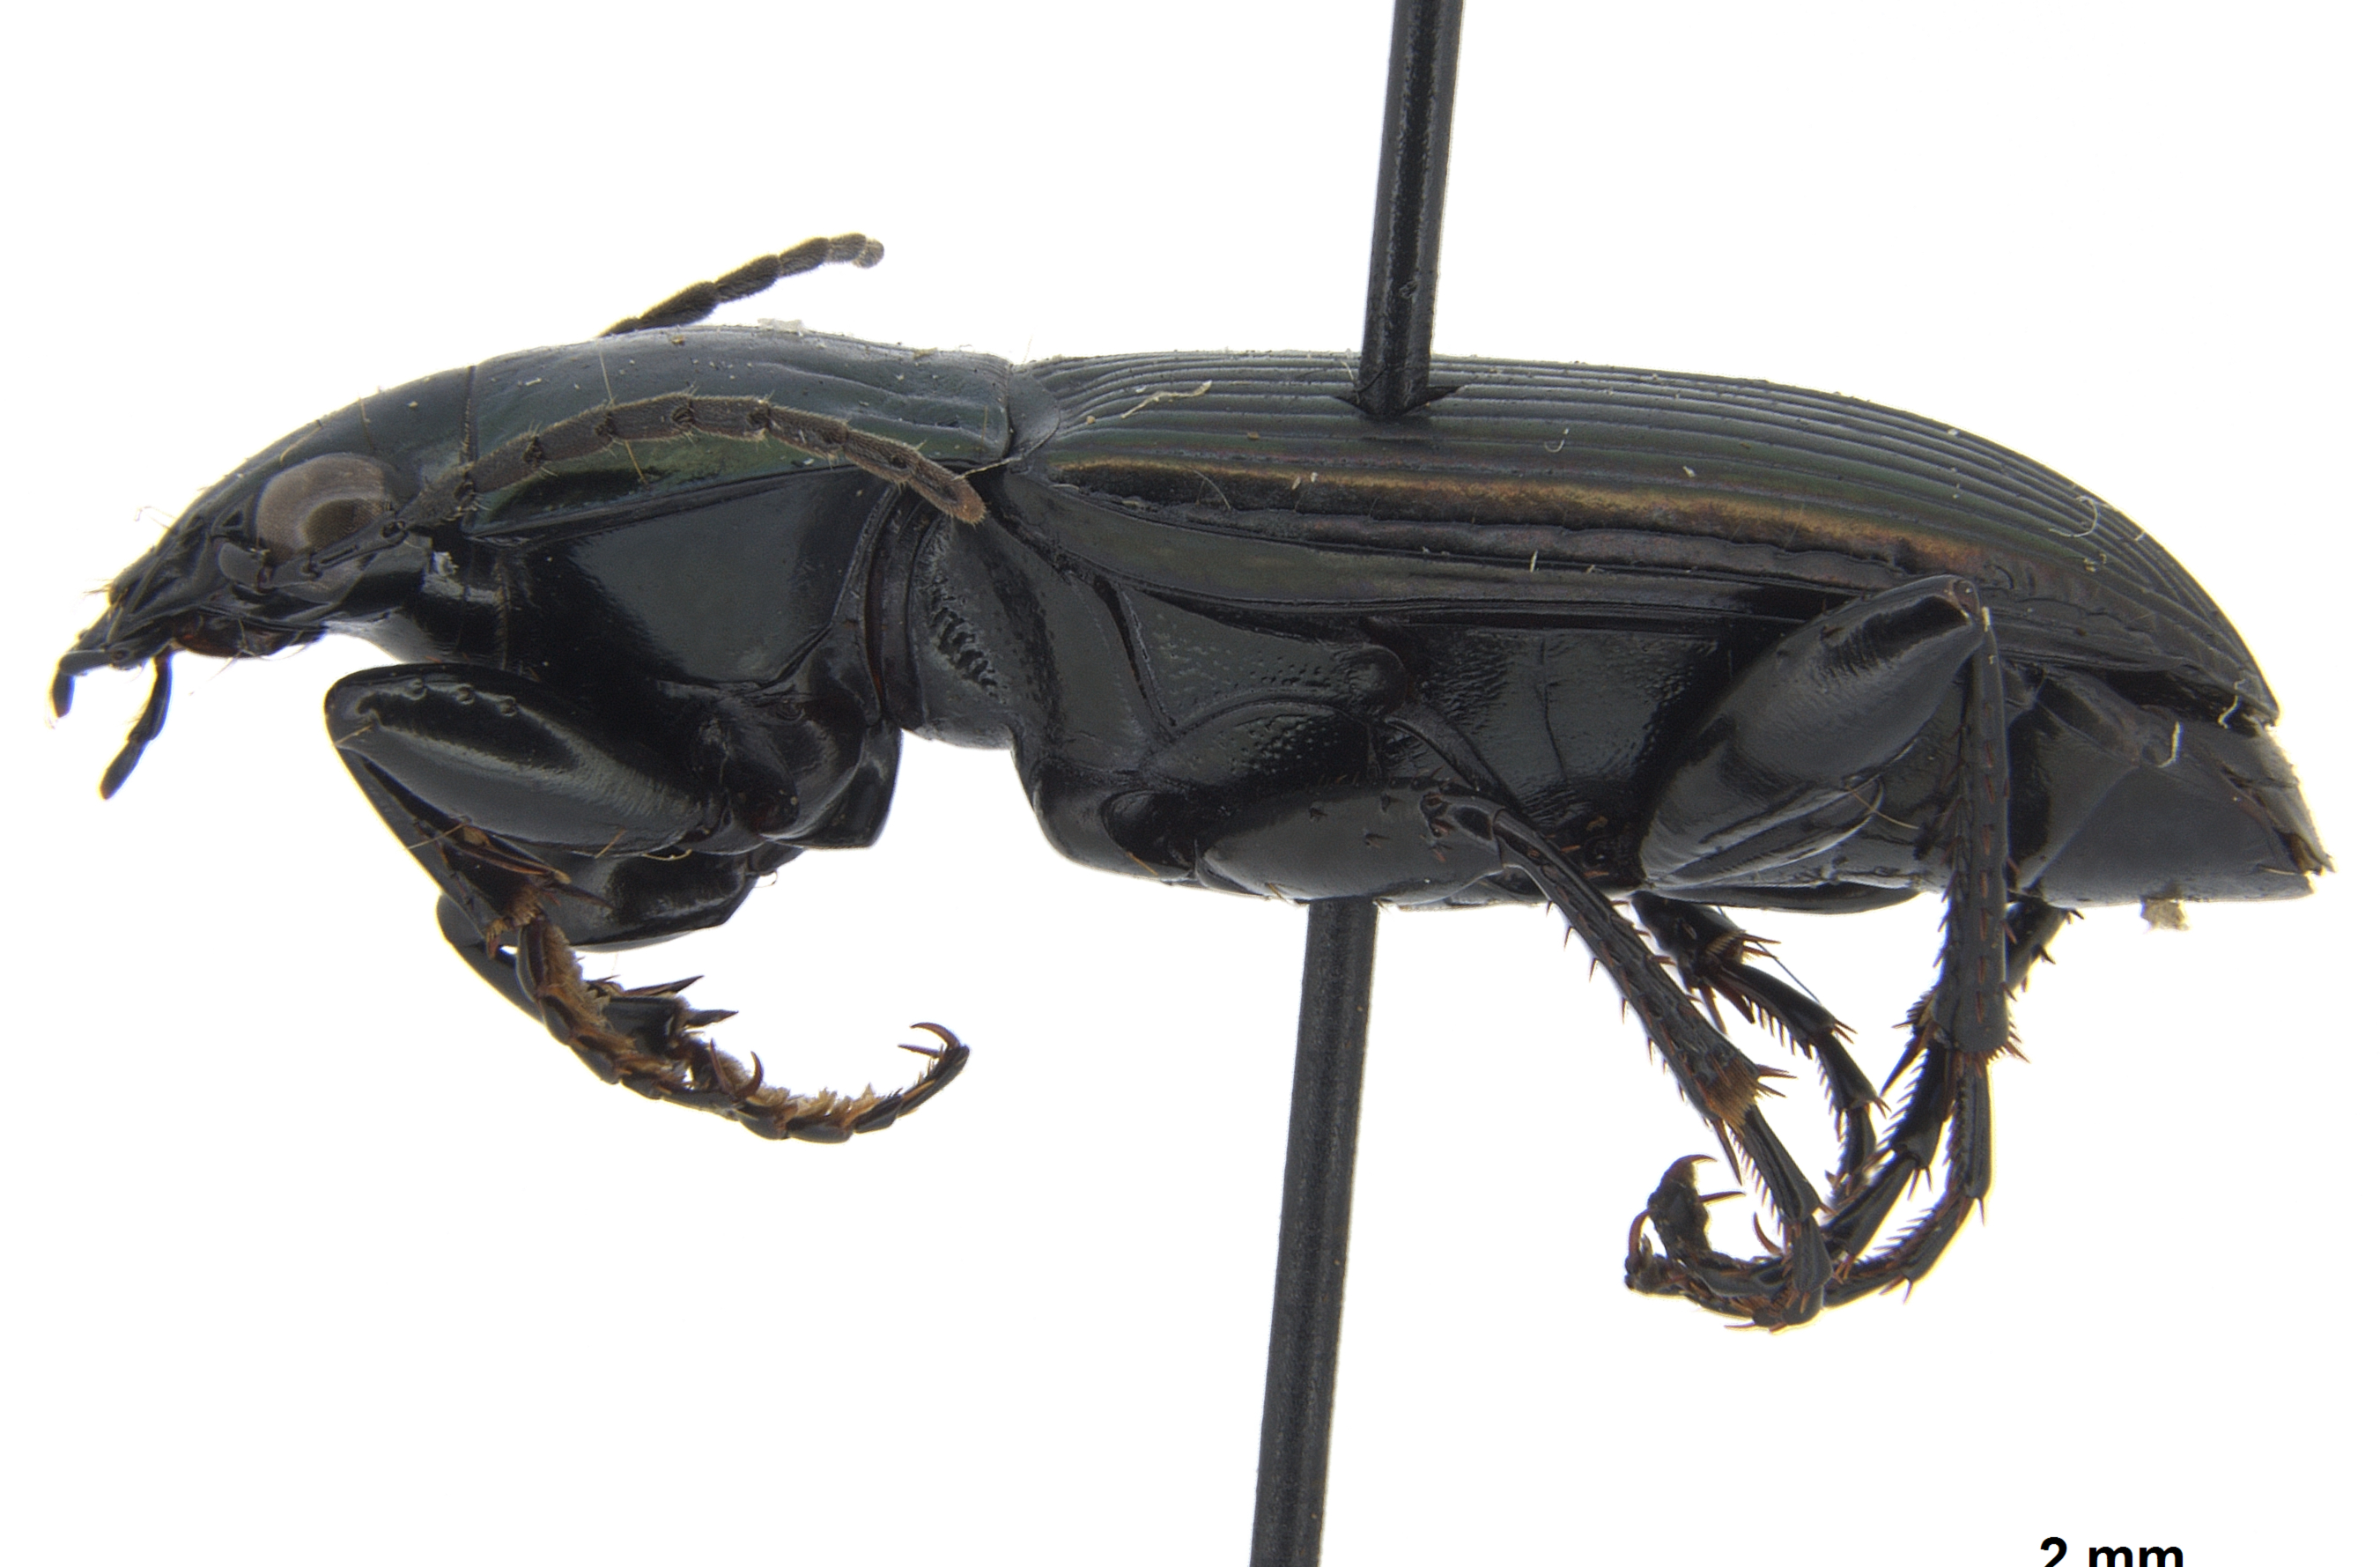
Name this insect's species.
Poecilus fortipes
